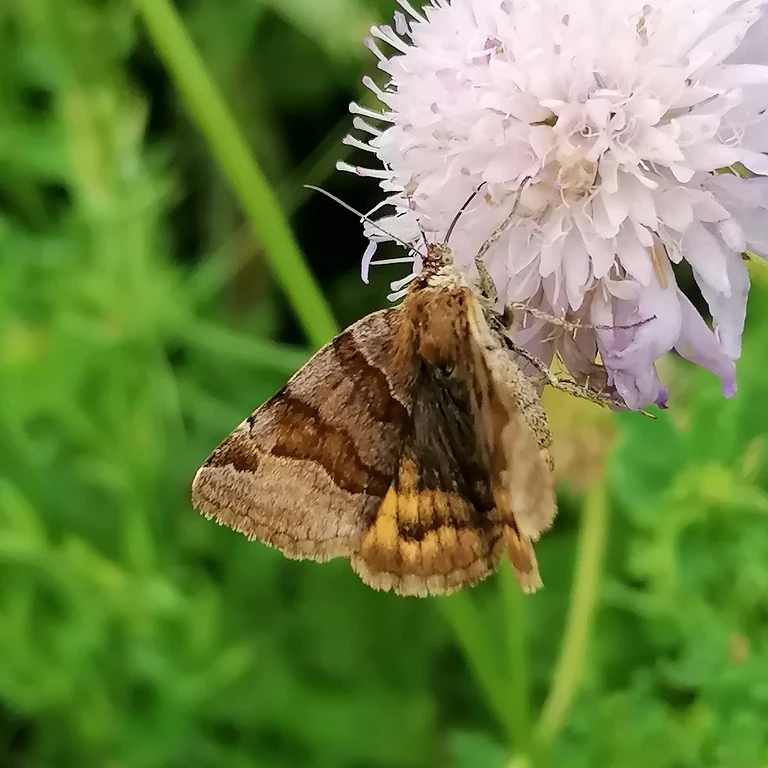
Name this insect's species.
Euclidia glyphica
